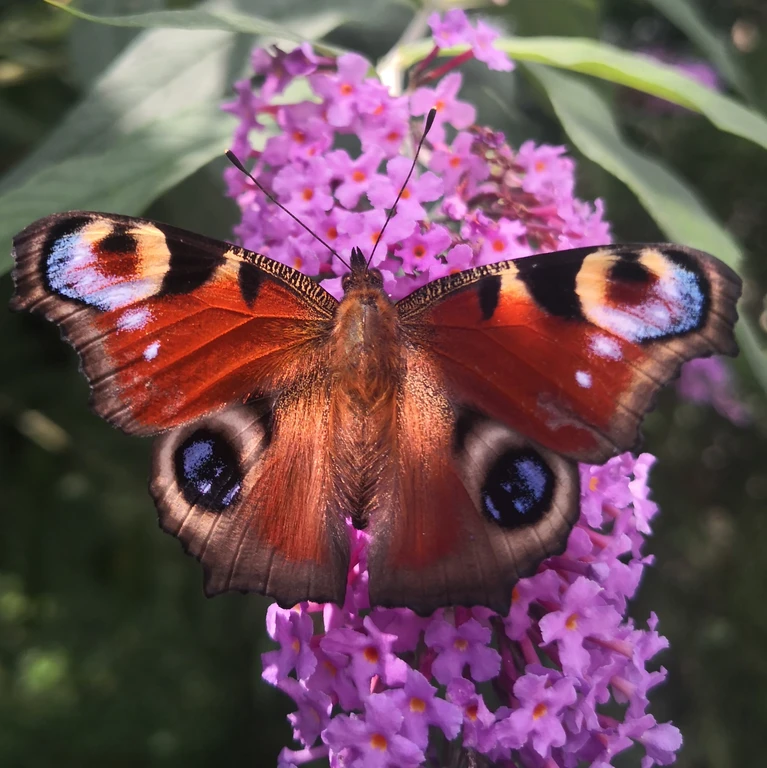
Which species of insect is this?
Aglais io
